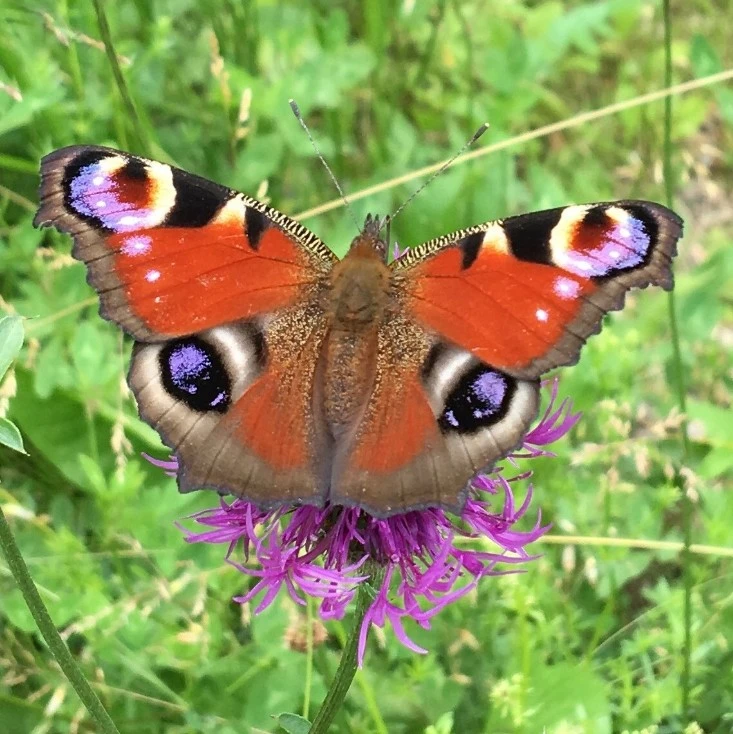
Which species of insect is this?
Aglais io
